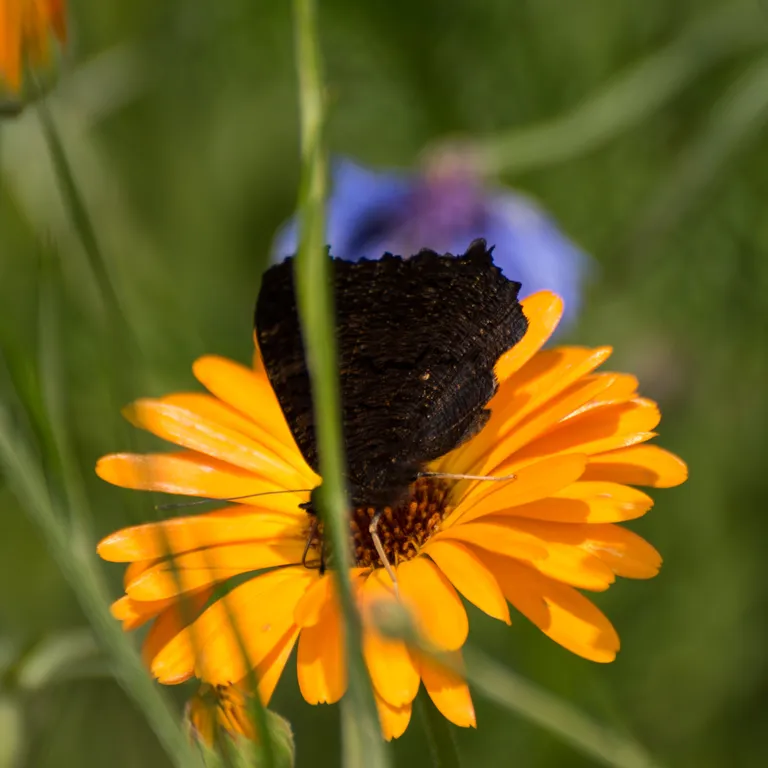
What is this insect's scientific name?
Aglais io
